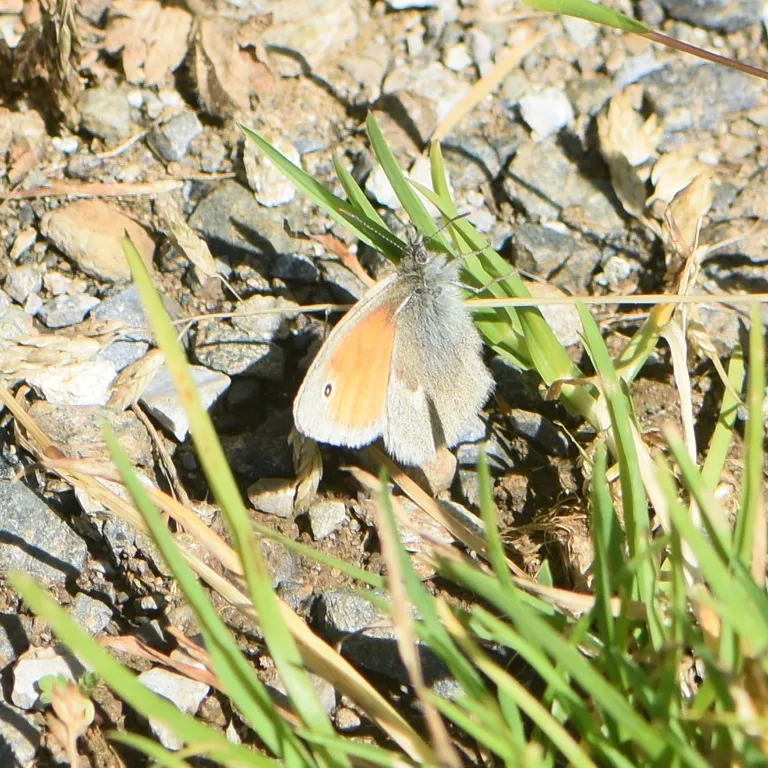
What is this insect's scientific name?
Coenonympha pamphilus
